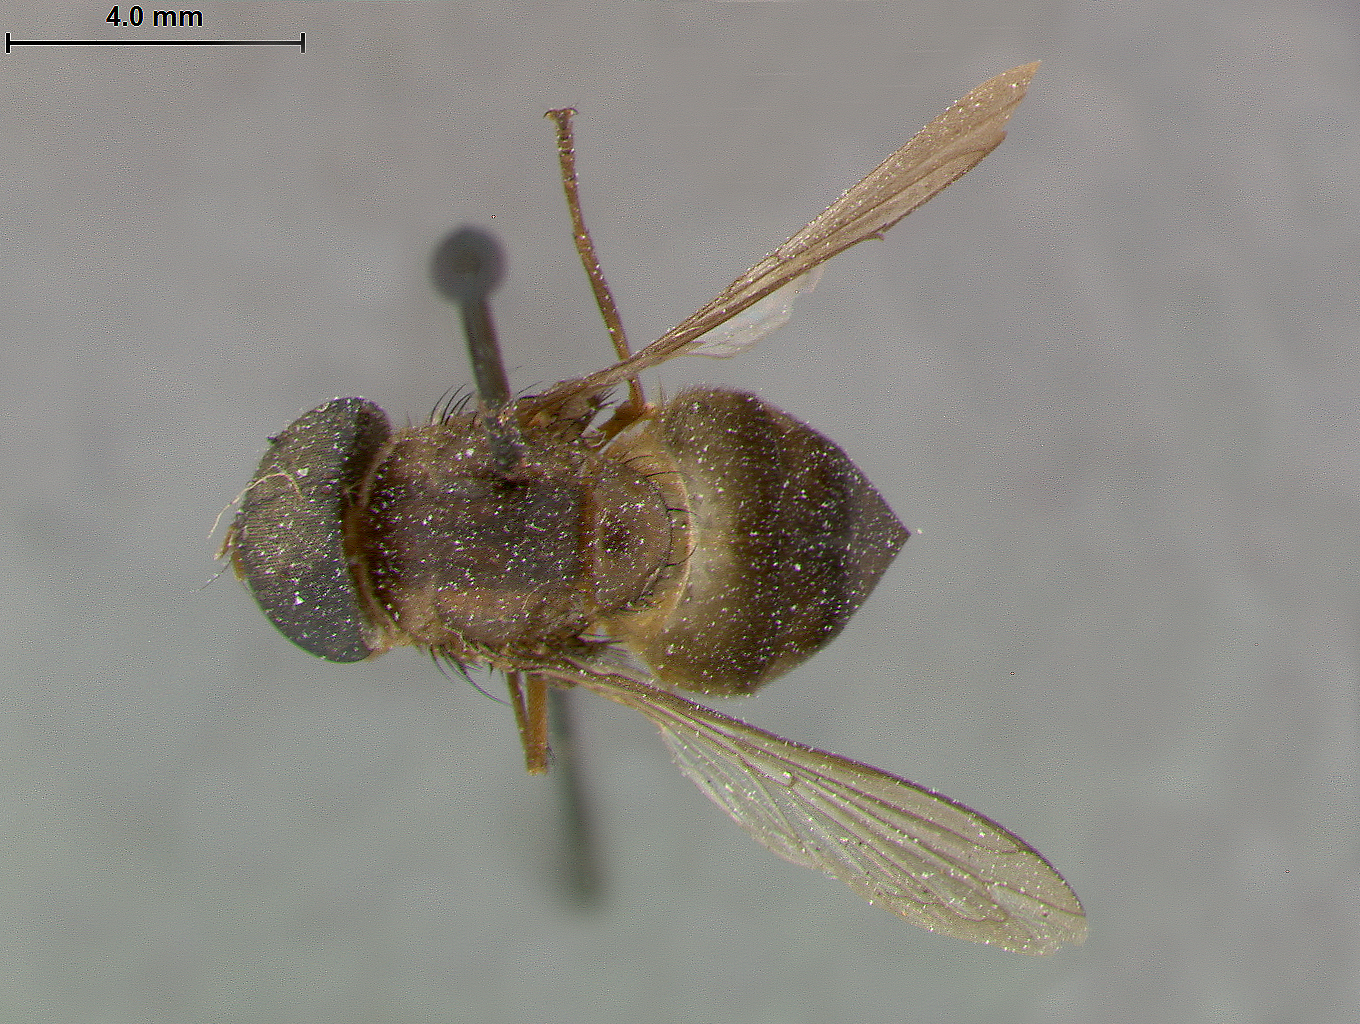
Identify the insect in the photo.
Volucella correcta
